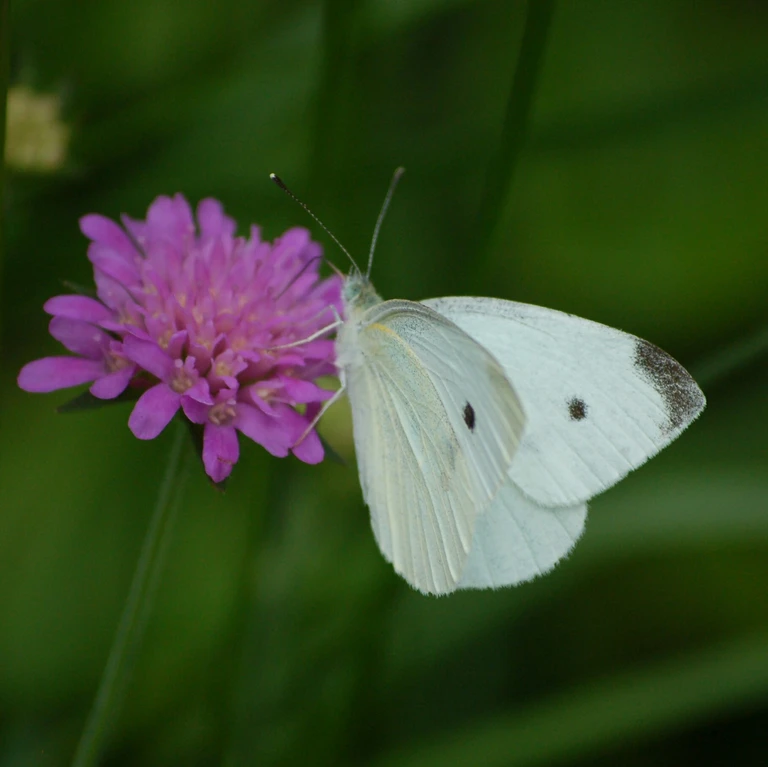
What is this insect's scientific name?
Pieris rapae
